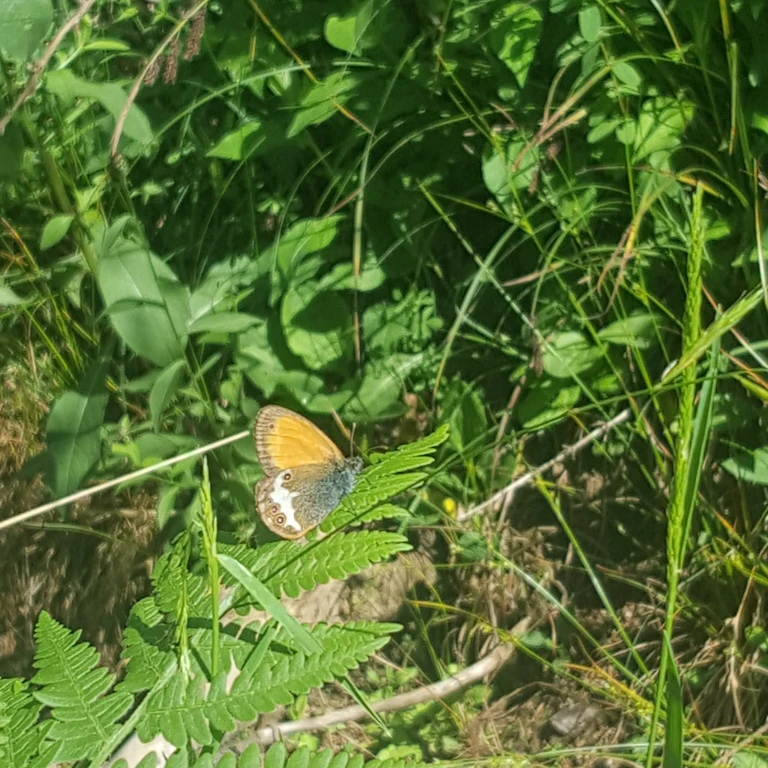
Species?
Coenonympha arcania
